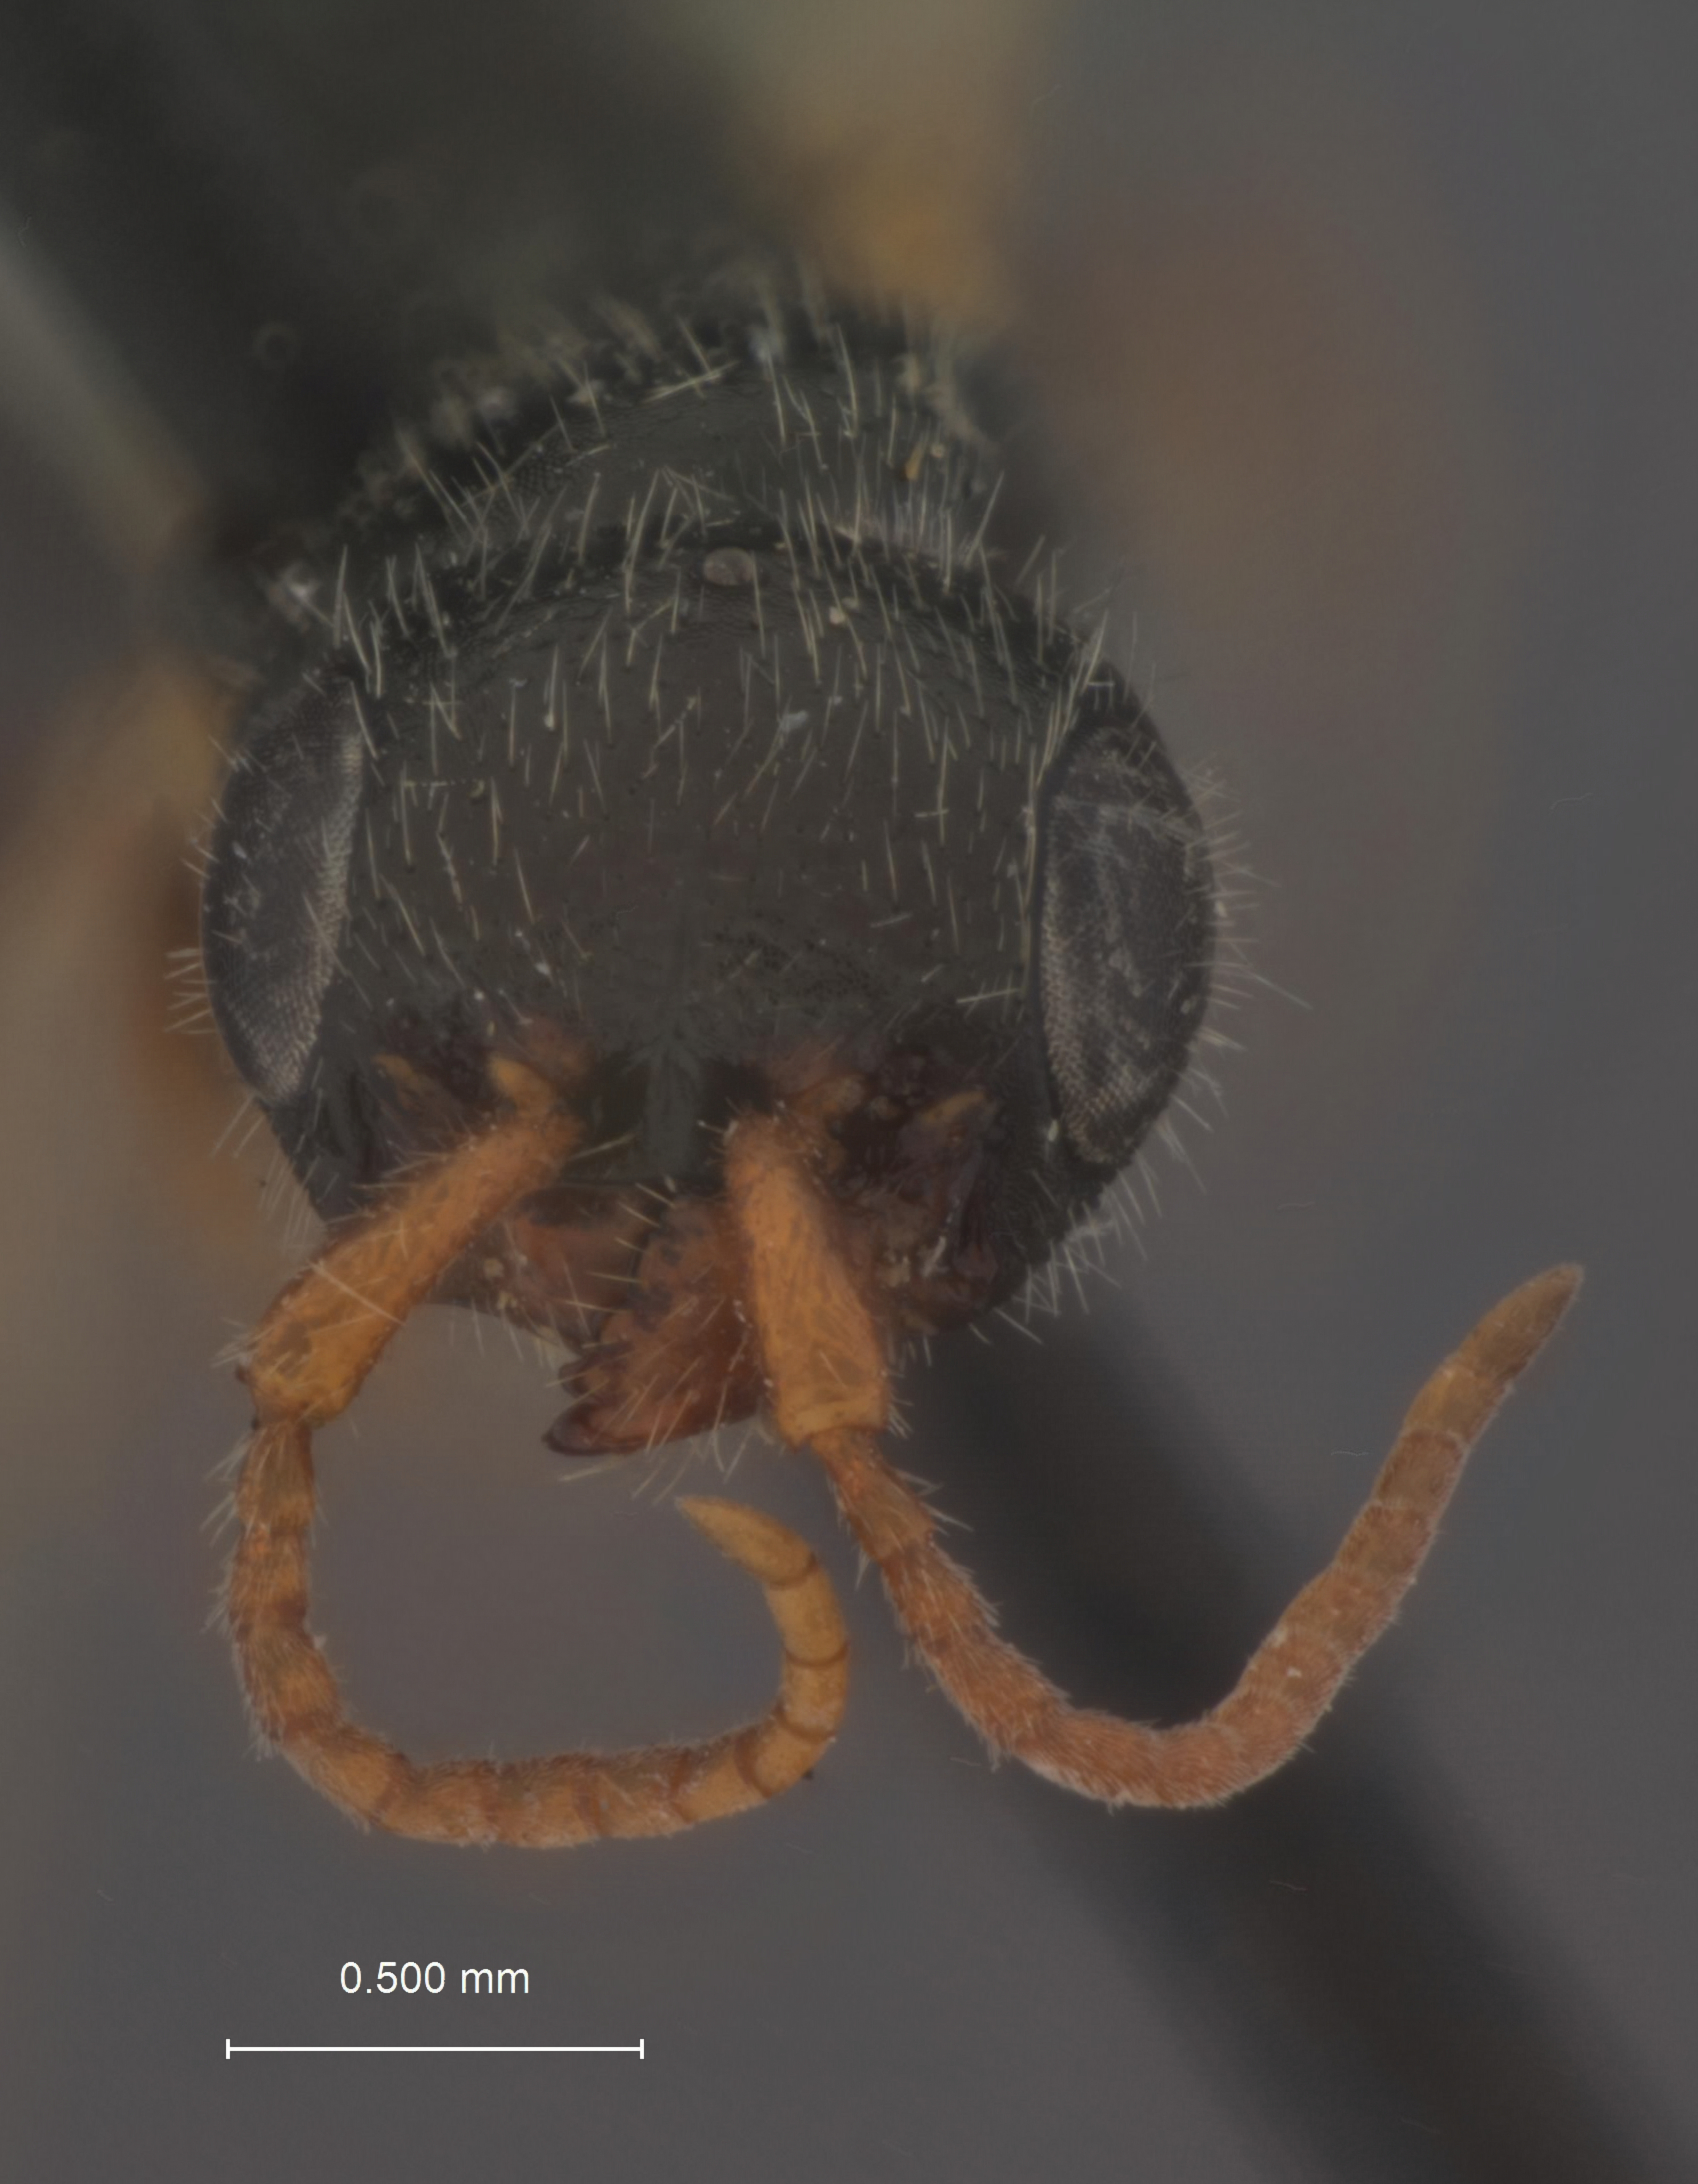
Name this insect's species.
Rhabdepyris werneri
